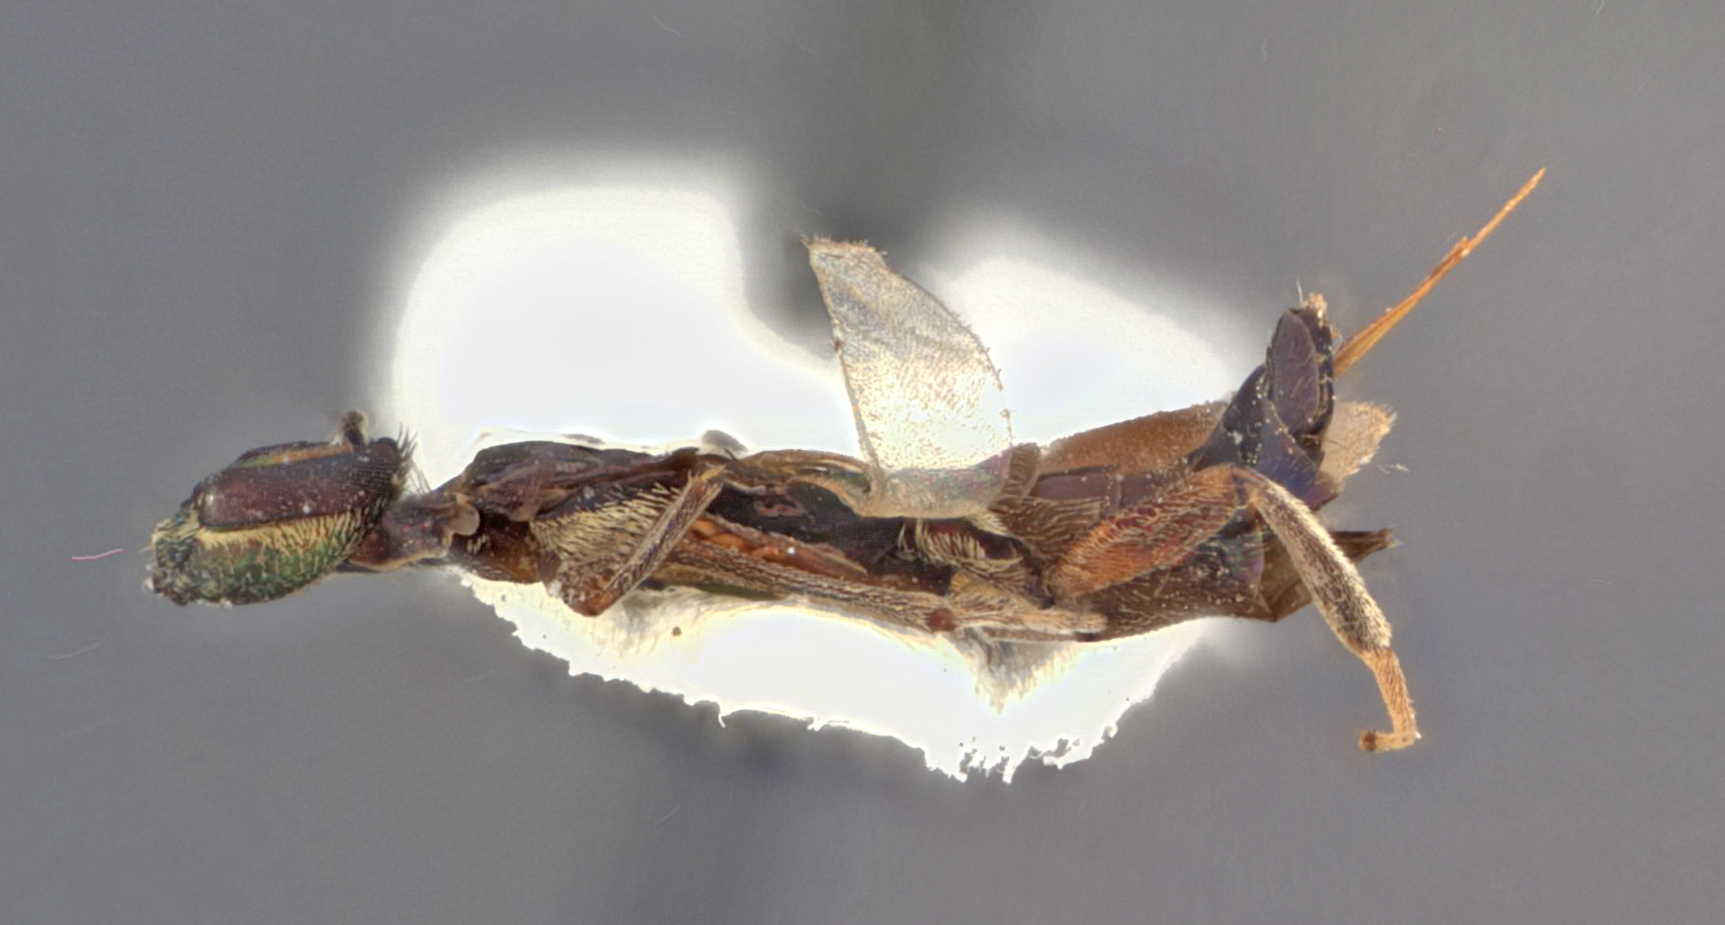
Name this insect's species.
Anastatus kraussi
